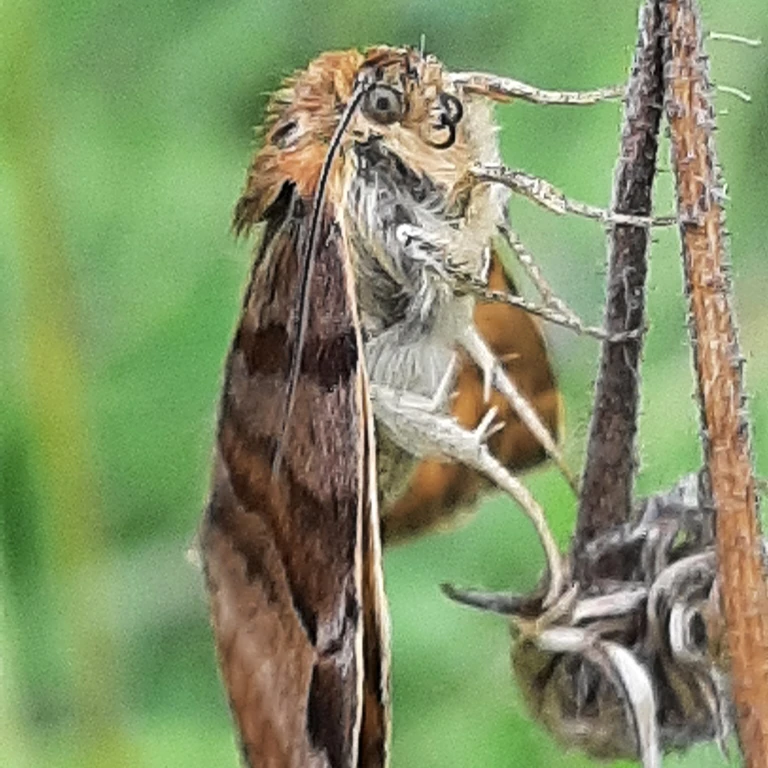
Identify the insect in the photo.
Euclidia glyphica
